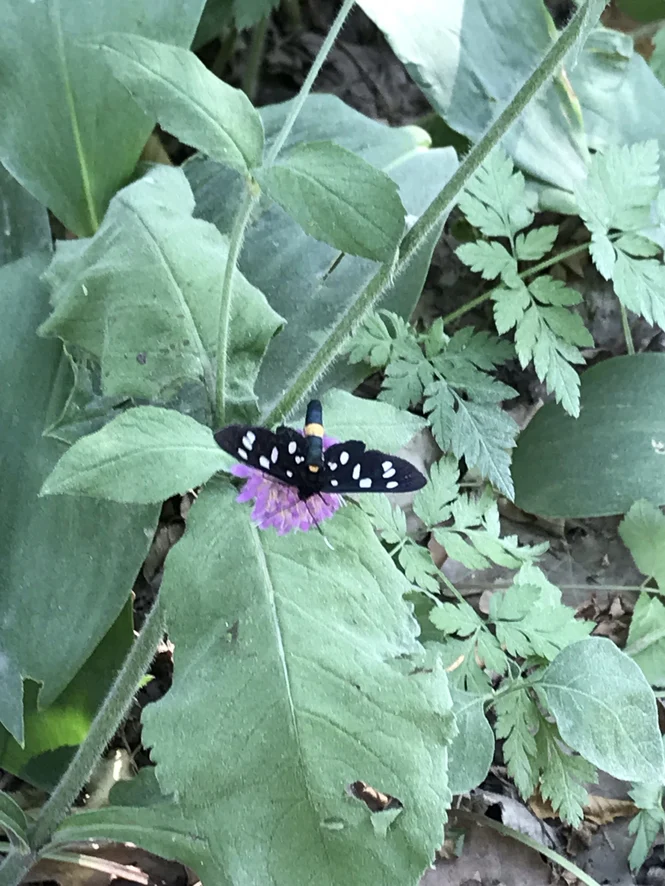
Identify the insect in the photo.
Amata phegea
